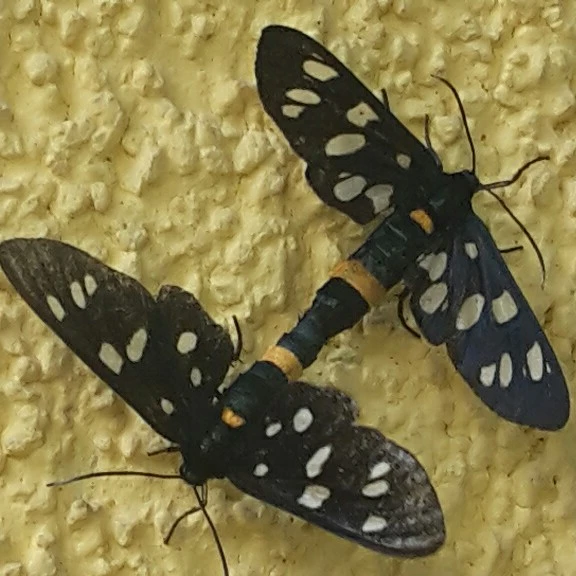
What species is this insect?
Amata phegea
